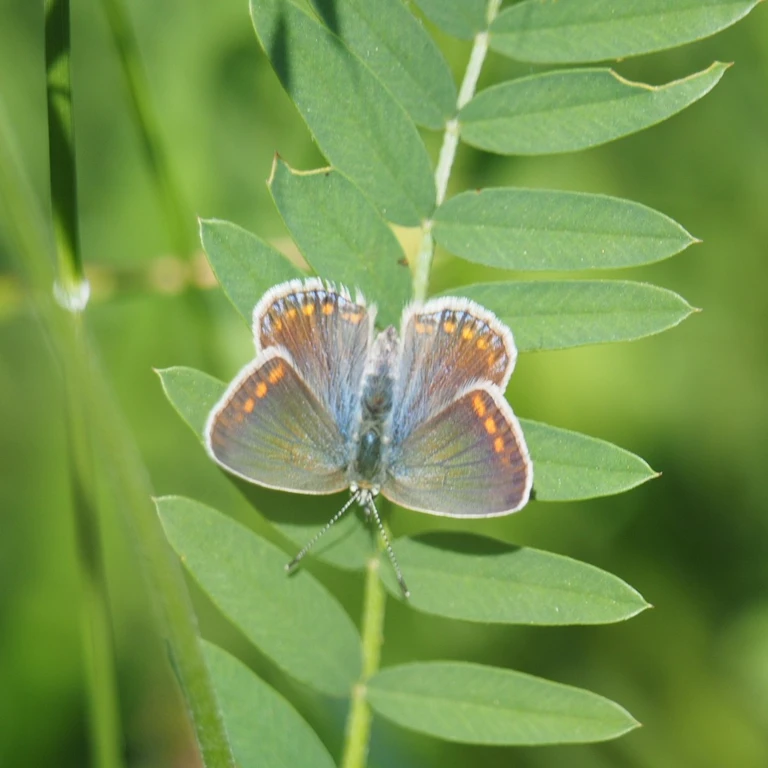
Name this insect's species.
Polyommatus icarus
